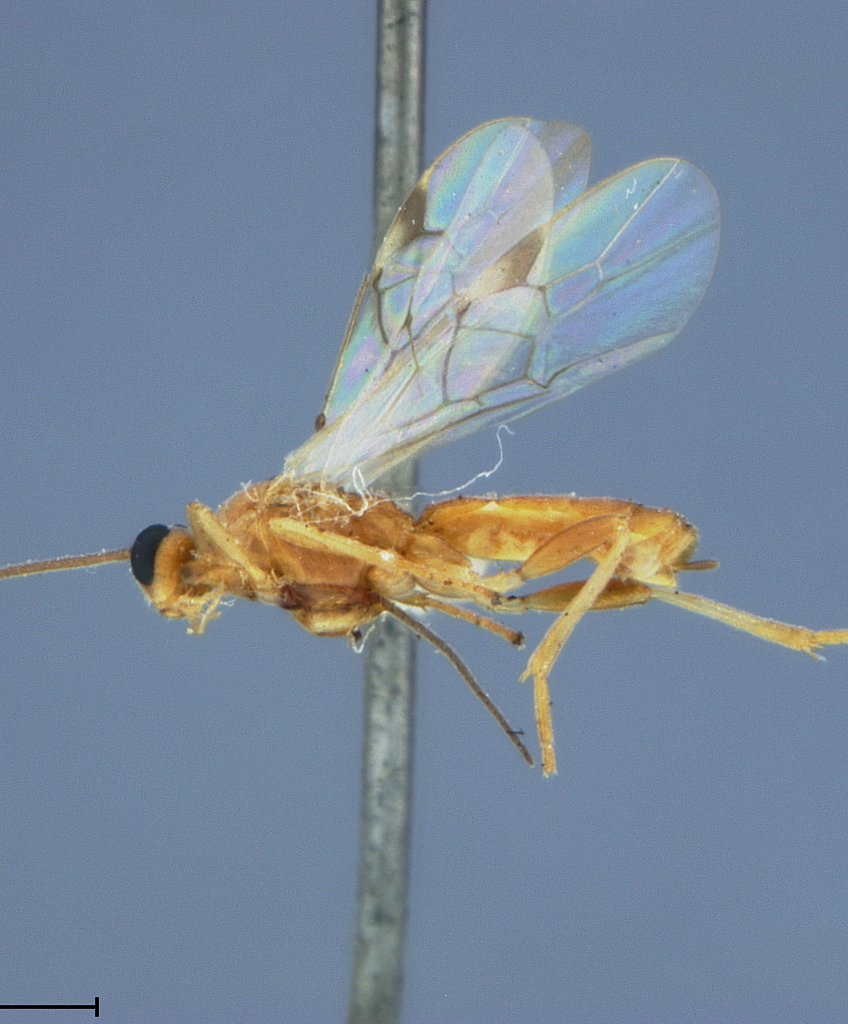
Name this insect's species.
Rhogas platyptexygis
